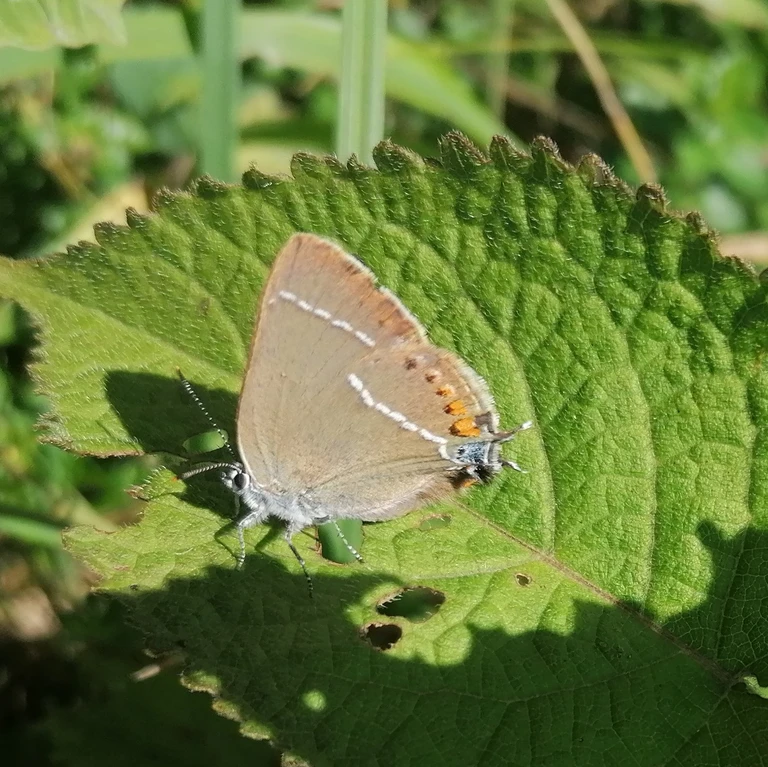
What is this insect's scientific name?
Satyrium spini (also Tuttiola spini)
